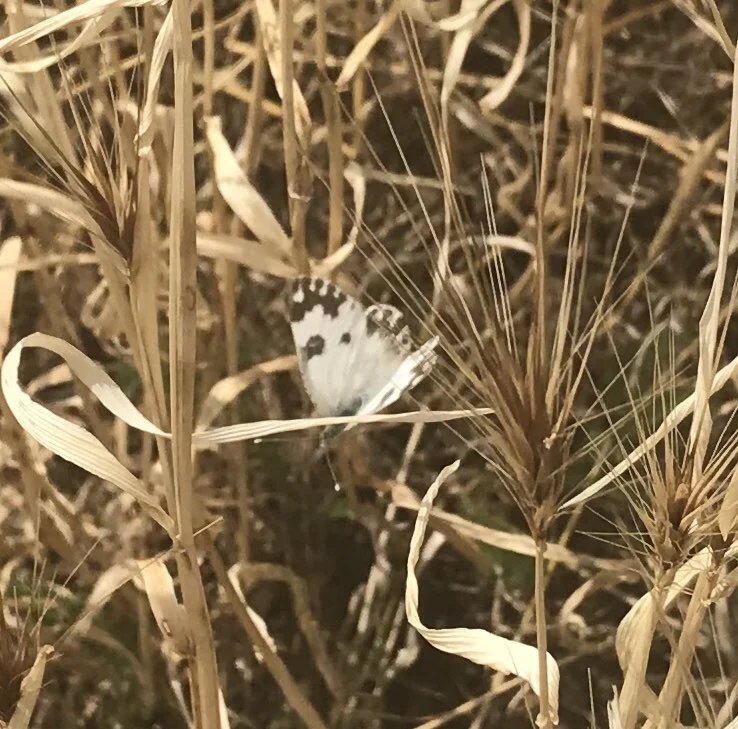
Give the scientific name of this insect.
Pontia edusa
